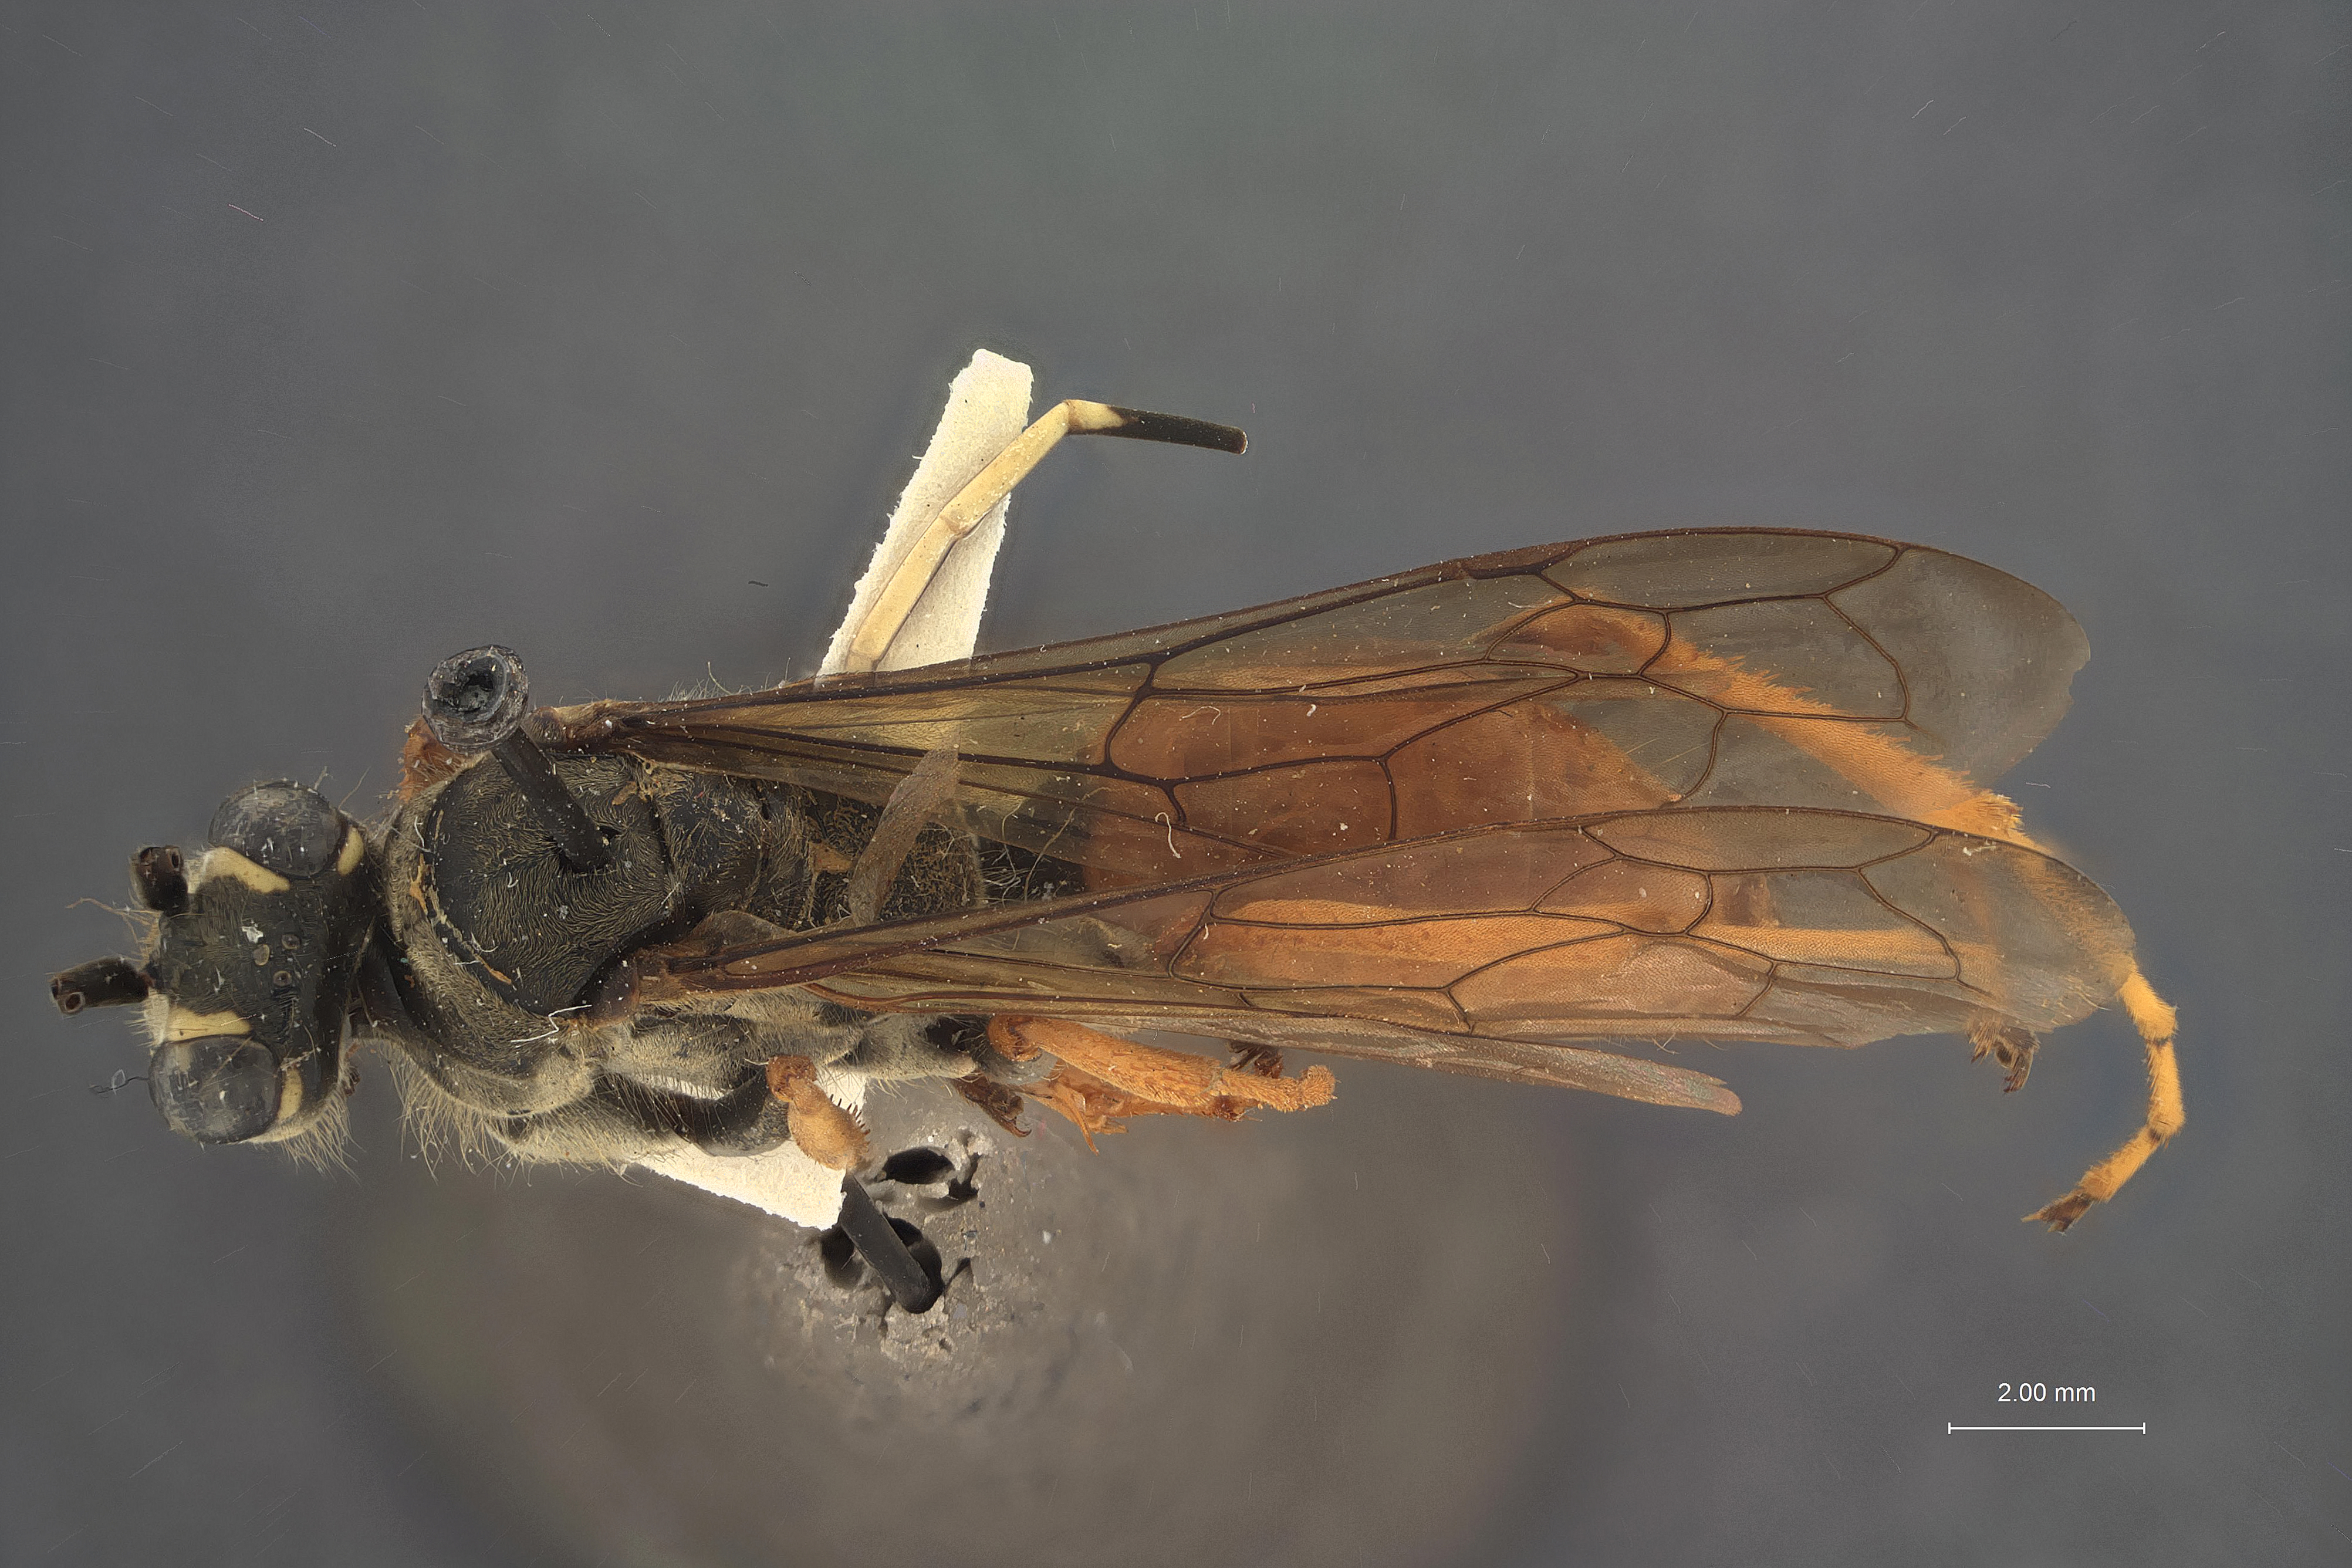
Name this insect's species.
Priocnessus sericeus
